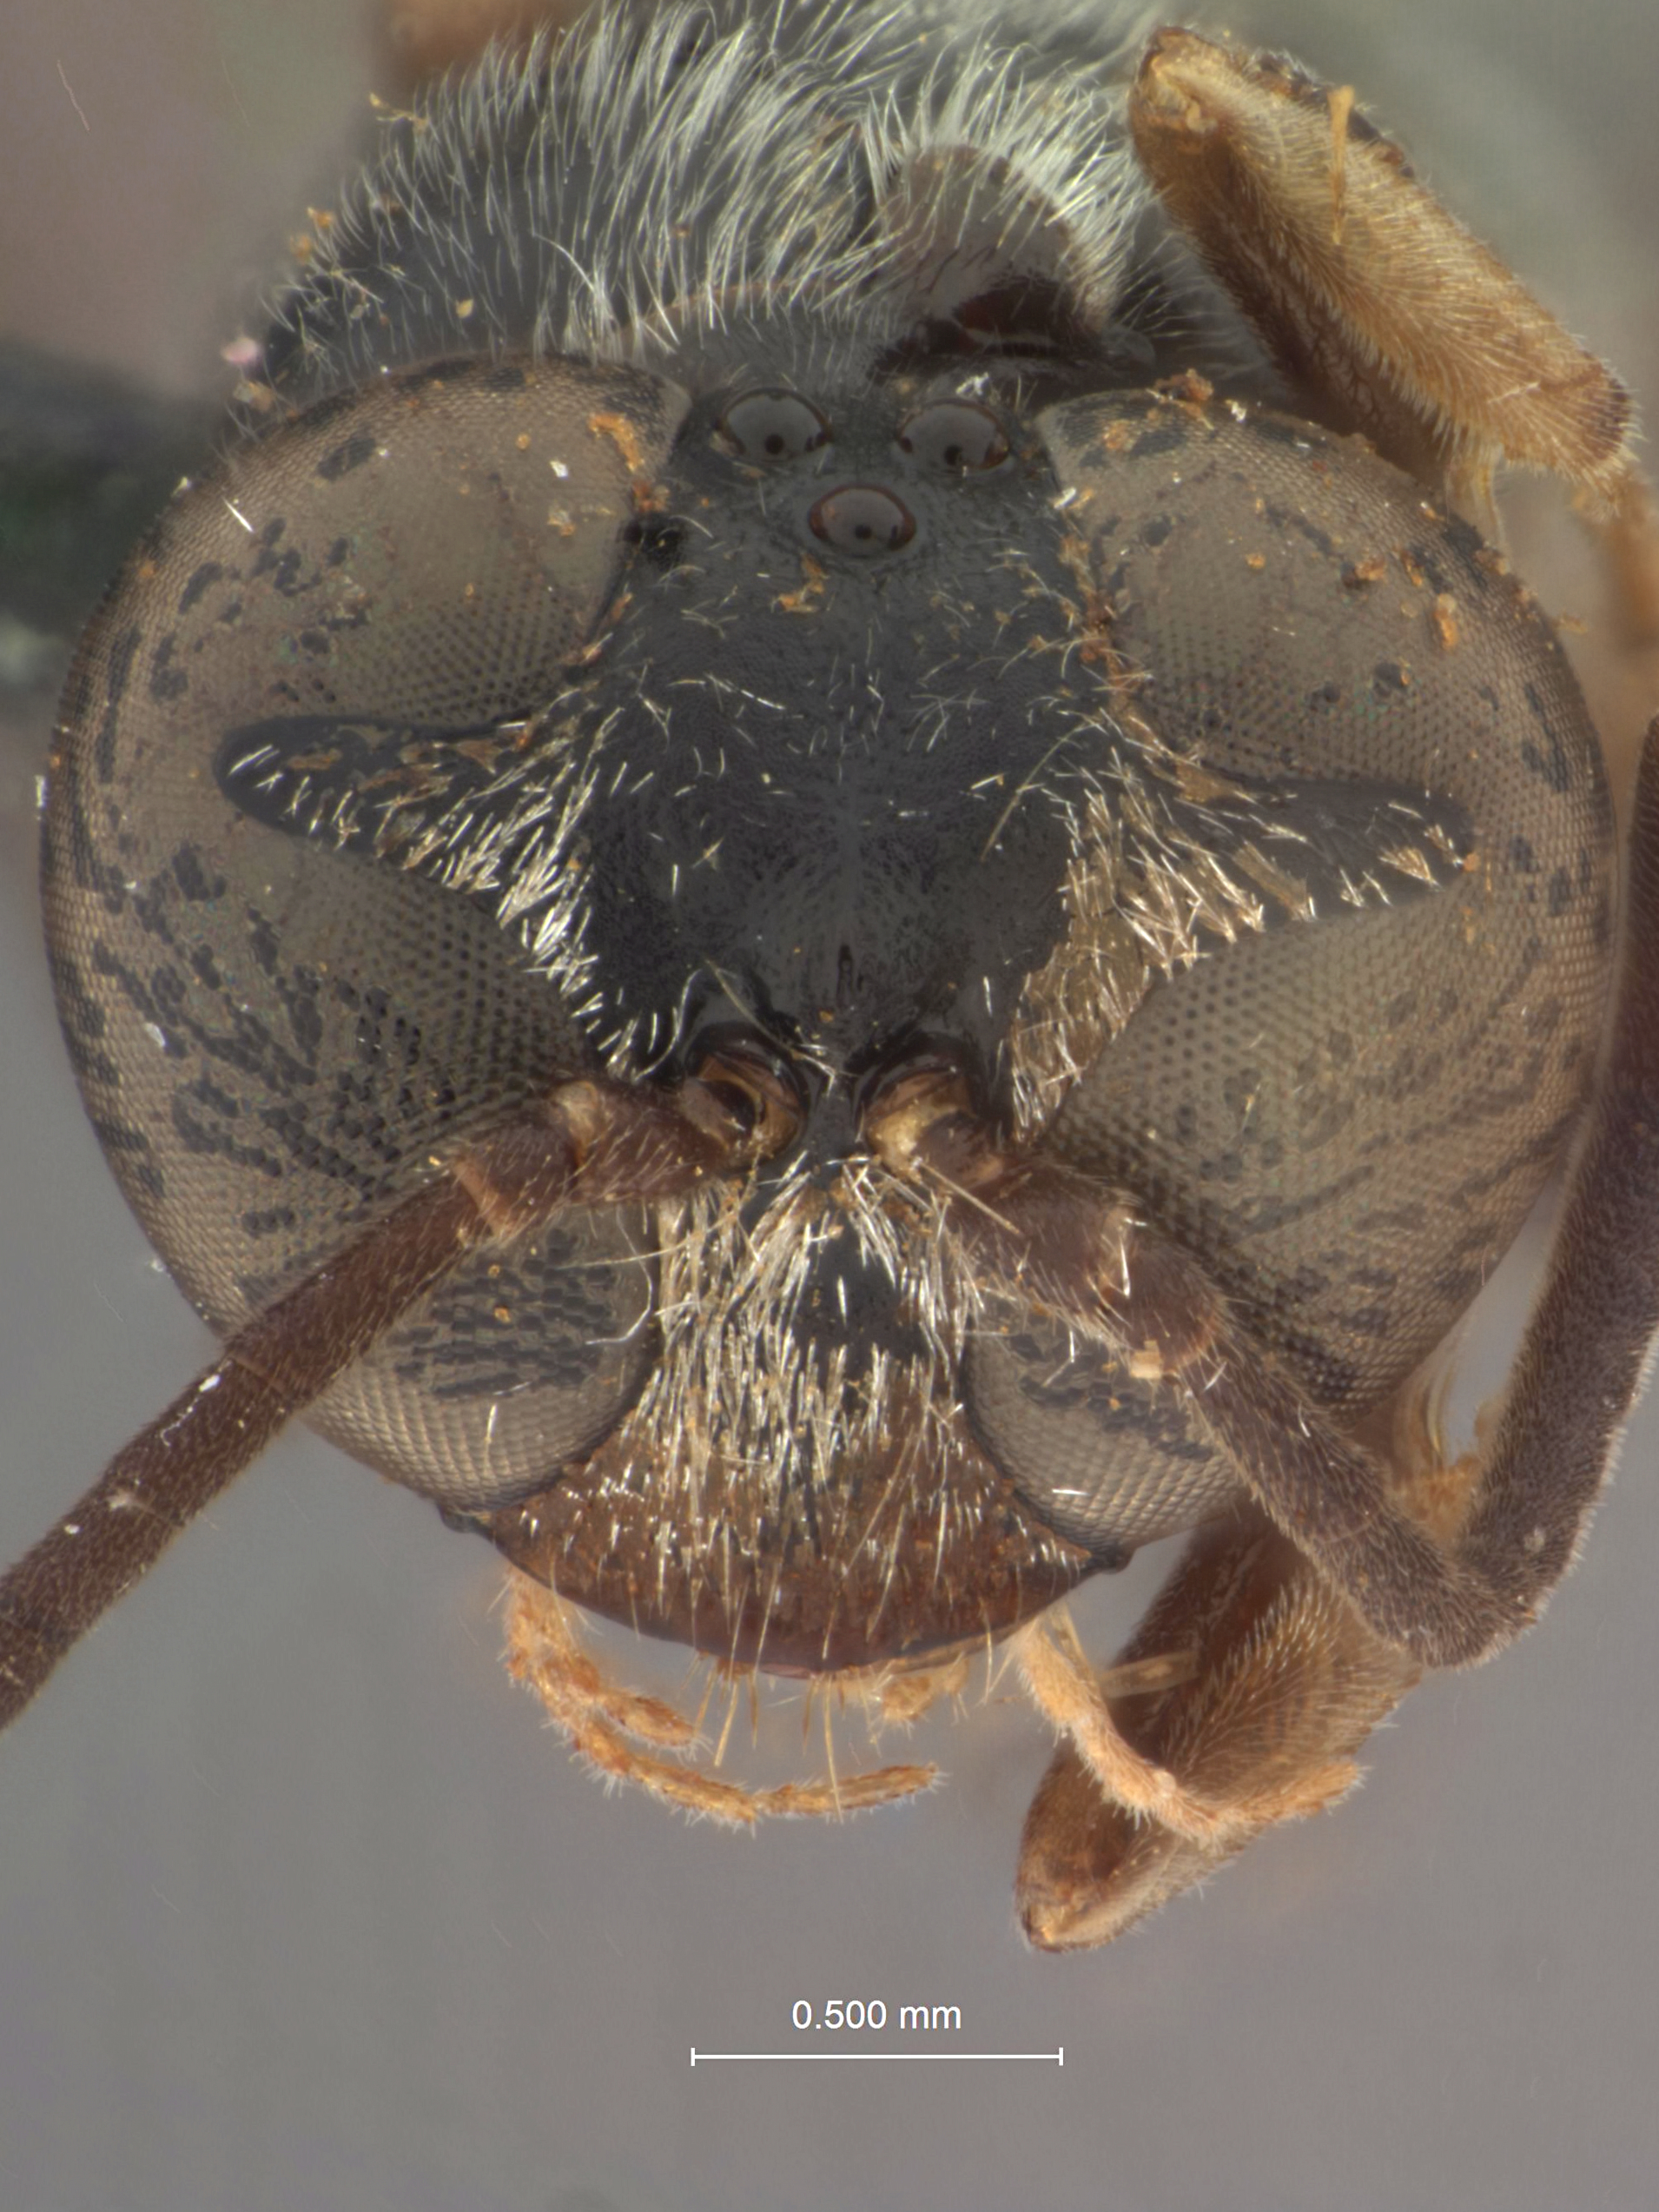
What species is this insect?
Trypoxylon semicompluvium
